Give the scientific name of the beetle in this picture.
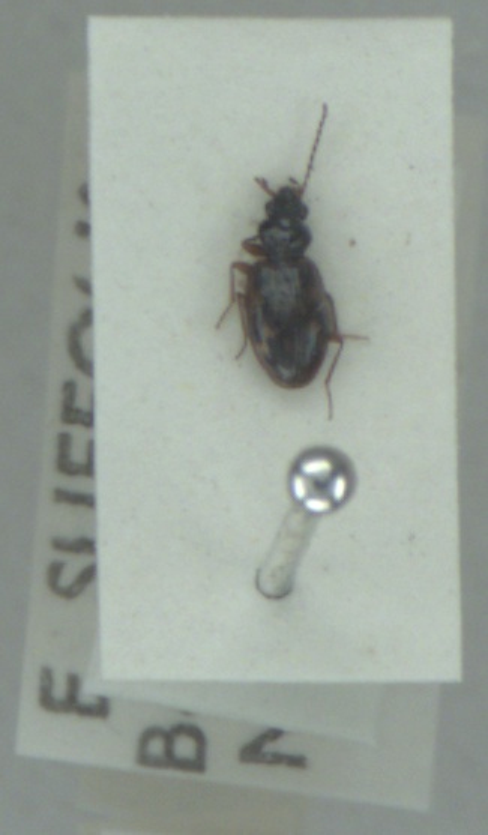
Bembidion fumigatum
